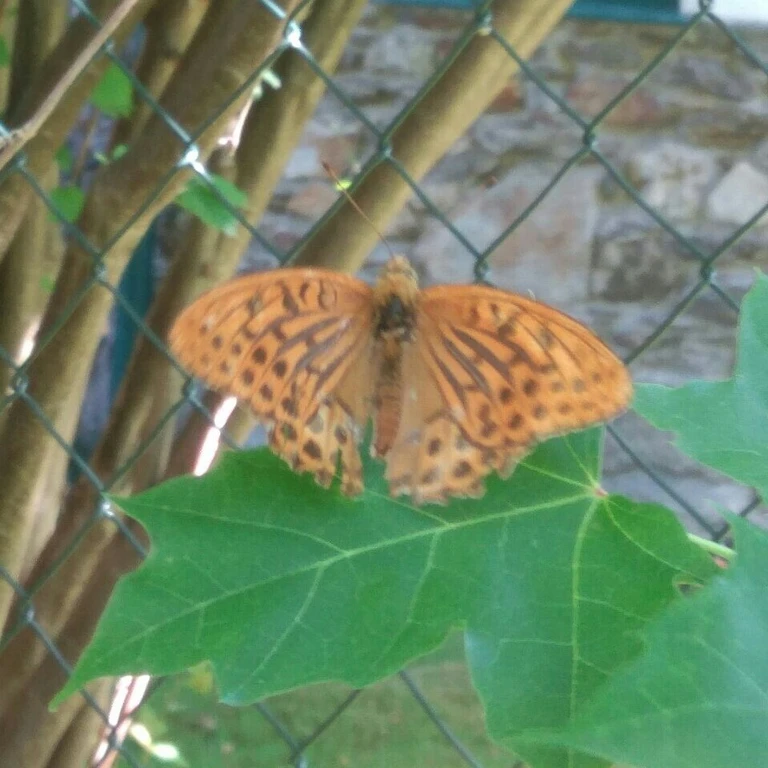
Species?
Argynnis paphia
